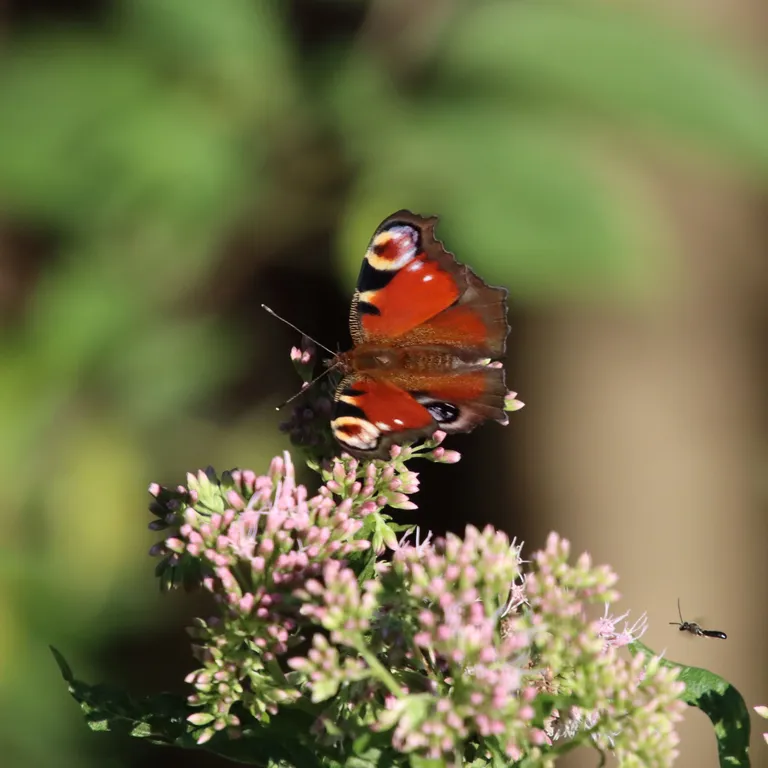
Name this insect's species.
Aglais io
